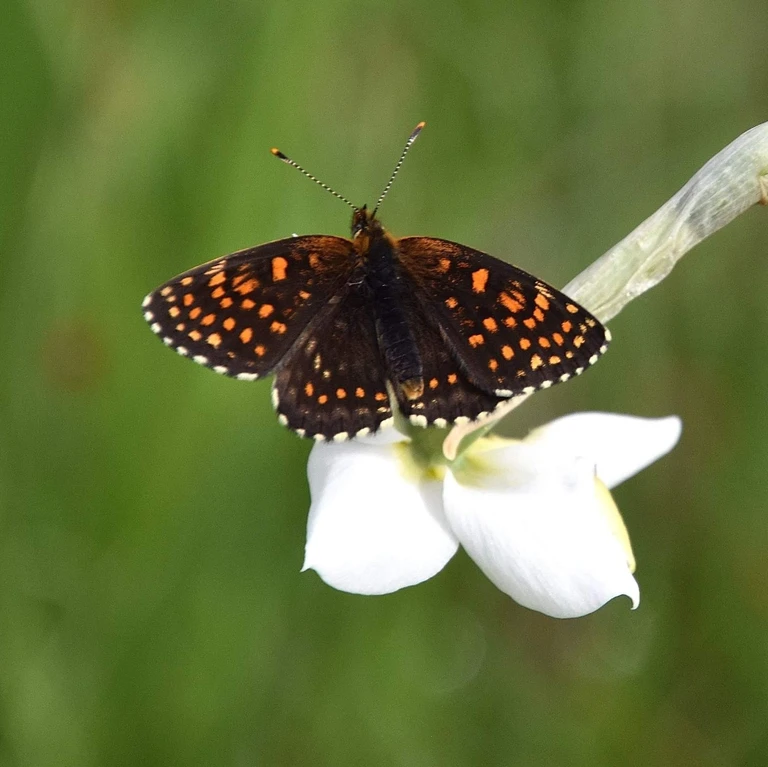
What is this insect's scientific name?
Melitaea diamina
